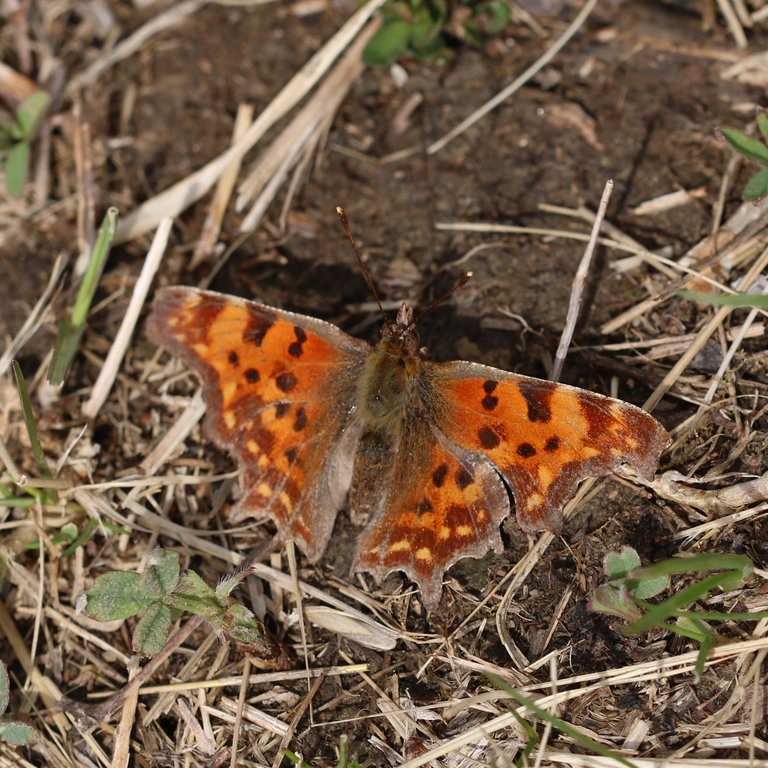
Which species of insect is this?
Polygonia c-album
